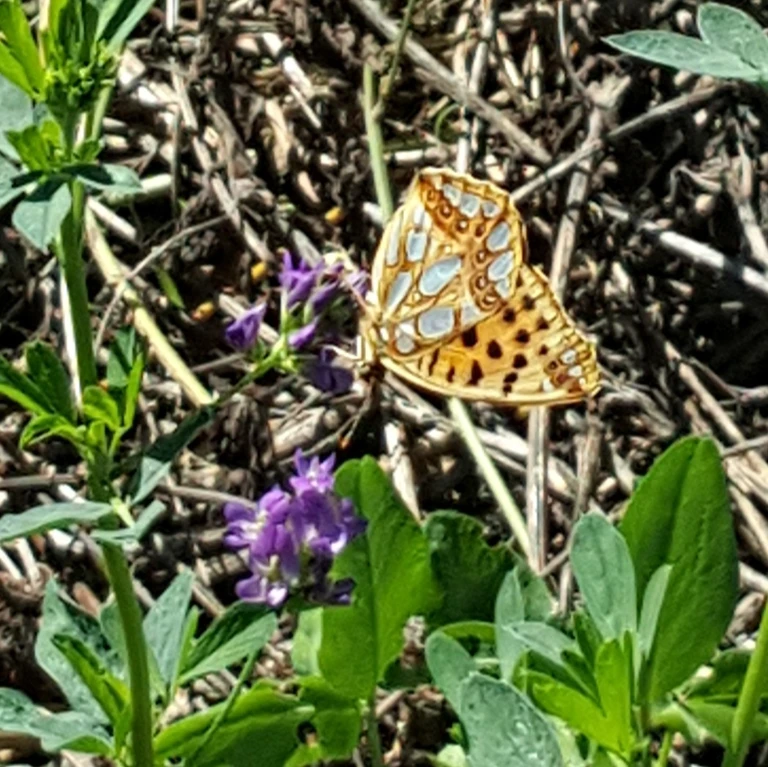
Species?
Issoria lathonia
